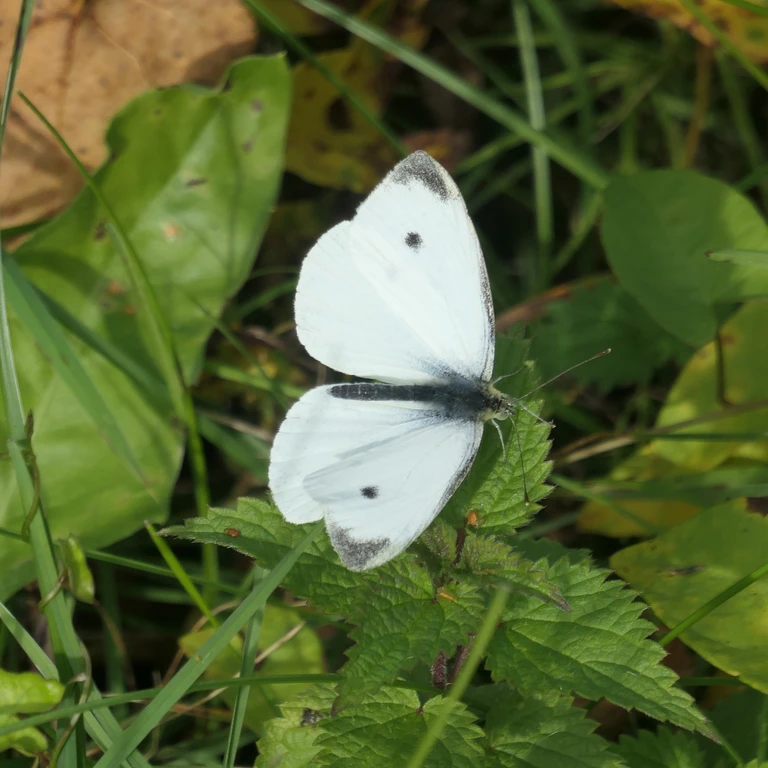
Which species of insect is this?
Pieris rapae
